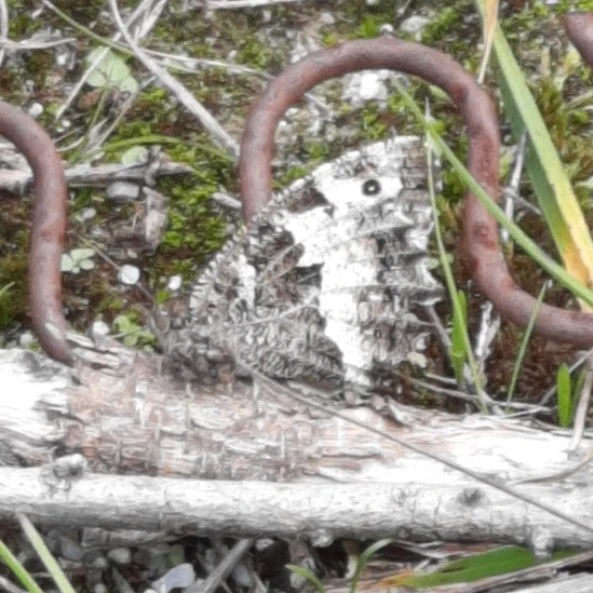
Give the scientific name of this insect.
Brintesia circe
